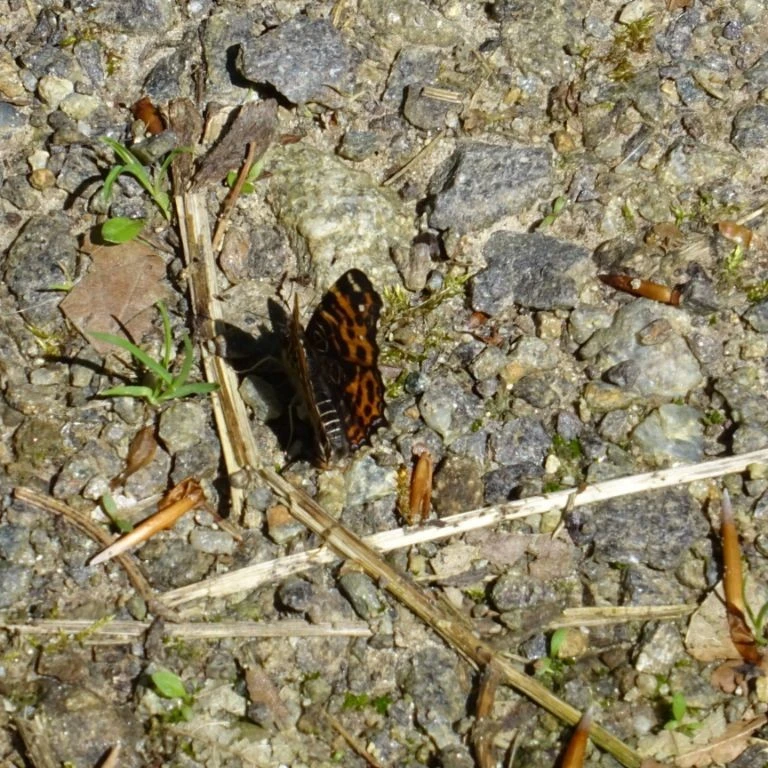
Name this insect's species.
Araschnia levana
